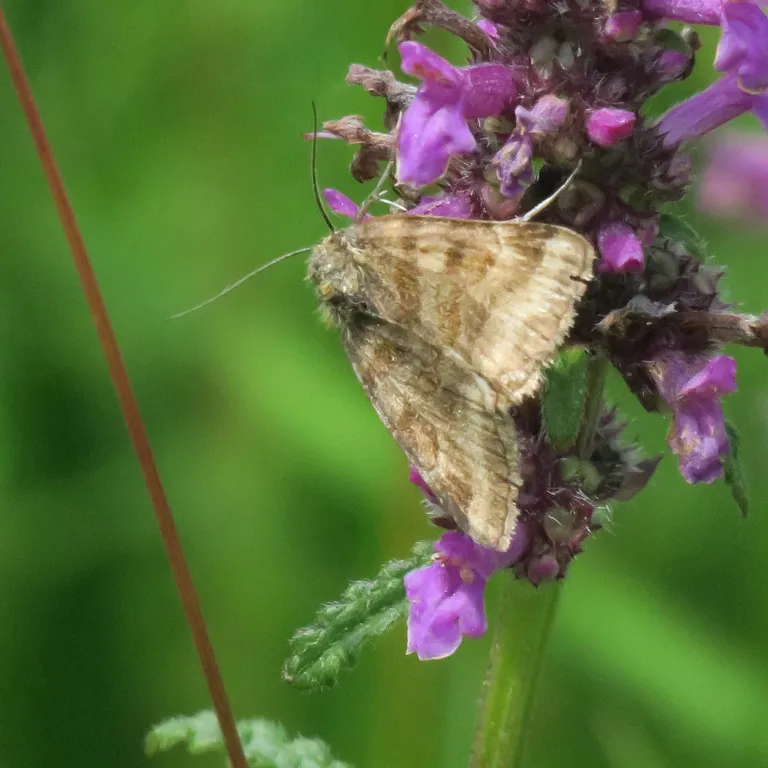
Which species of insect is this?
Euclidia glyphica
